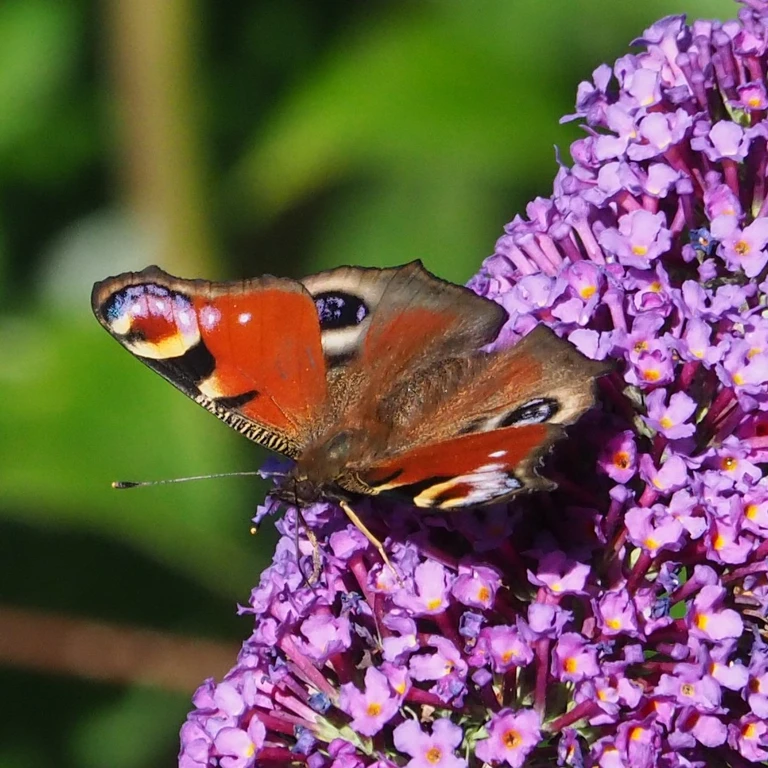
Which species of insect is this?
Aglais io
